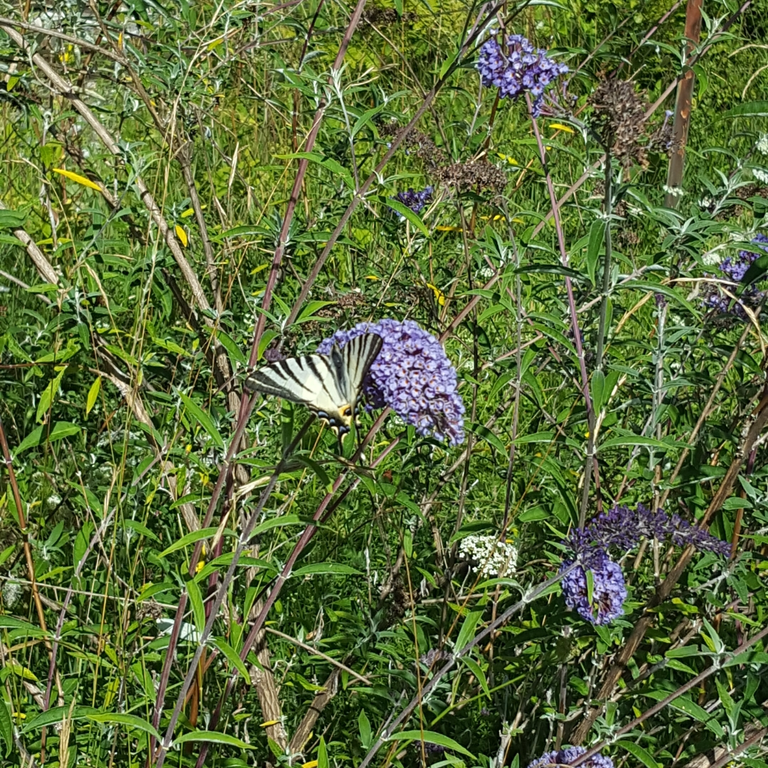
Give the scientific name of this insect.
Iphiclides podalirius
